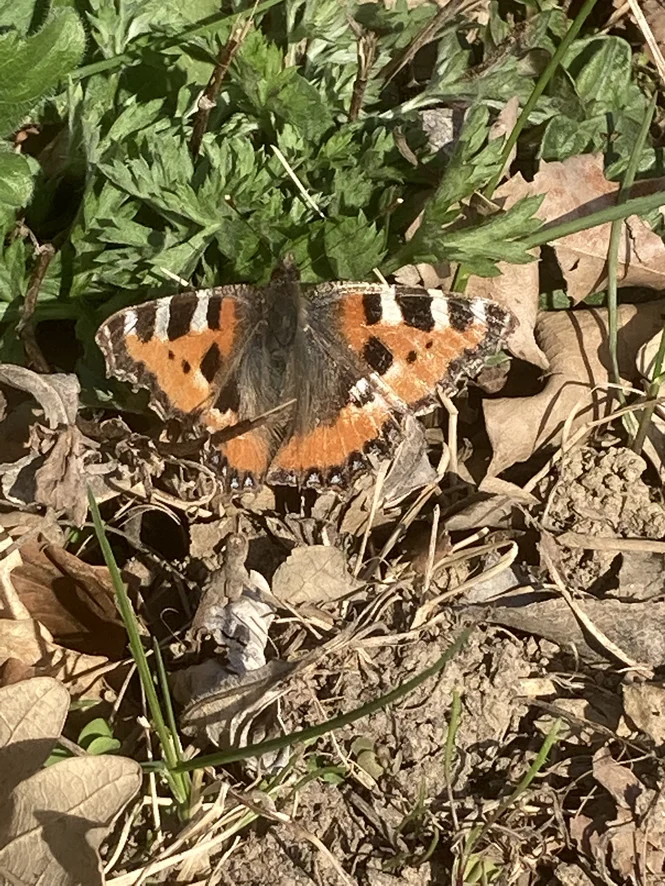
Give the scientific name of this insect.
Aglais urticae
